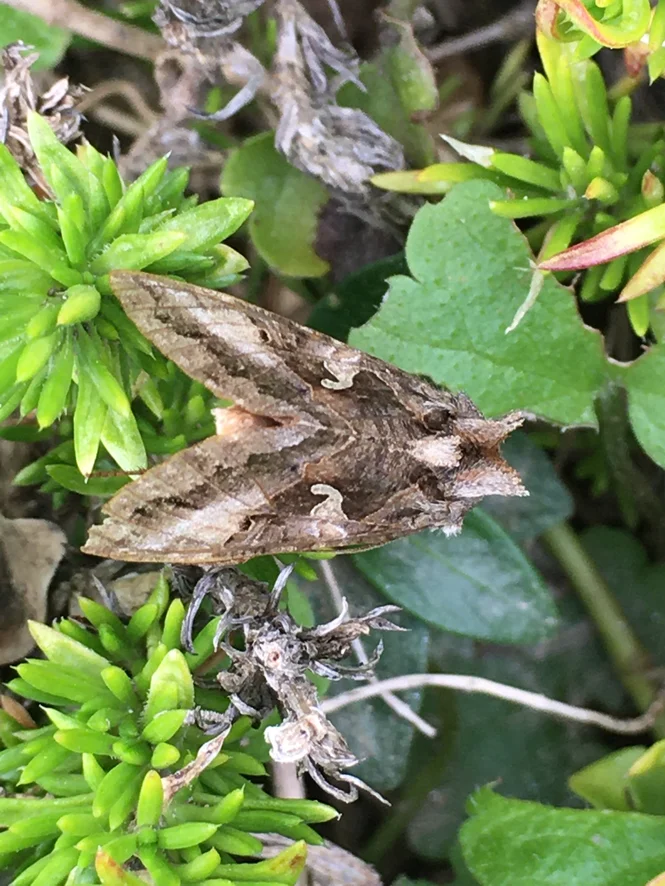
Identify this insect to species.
Autographa gamma
